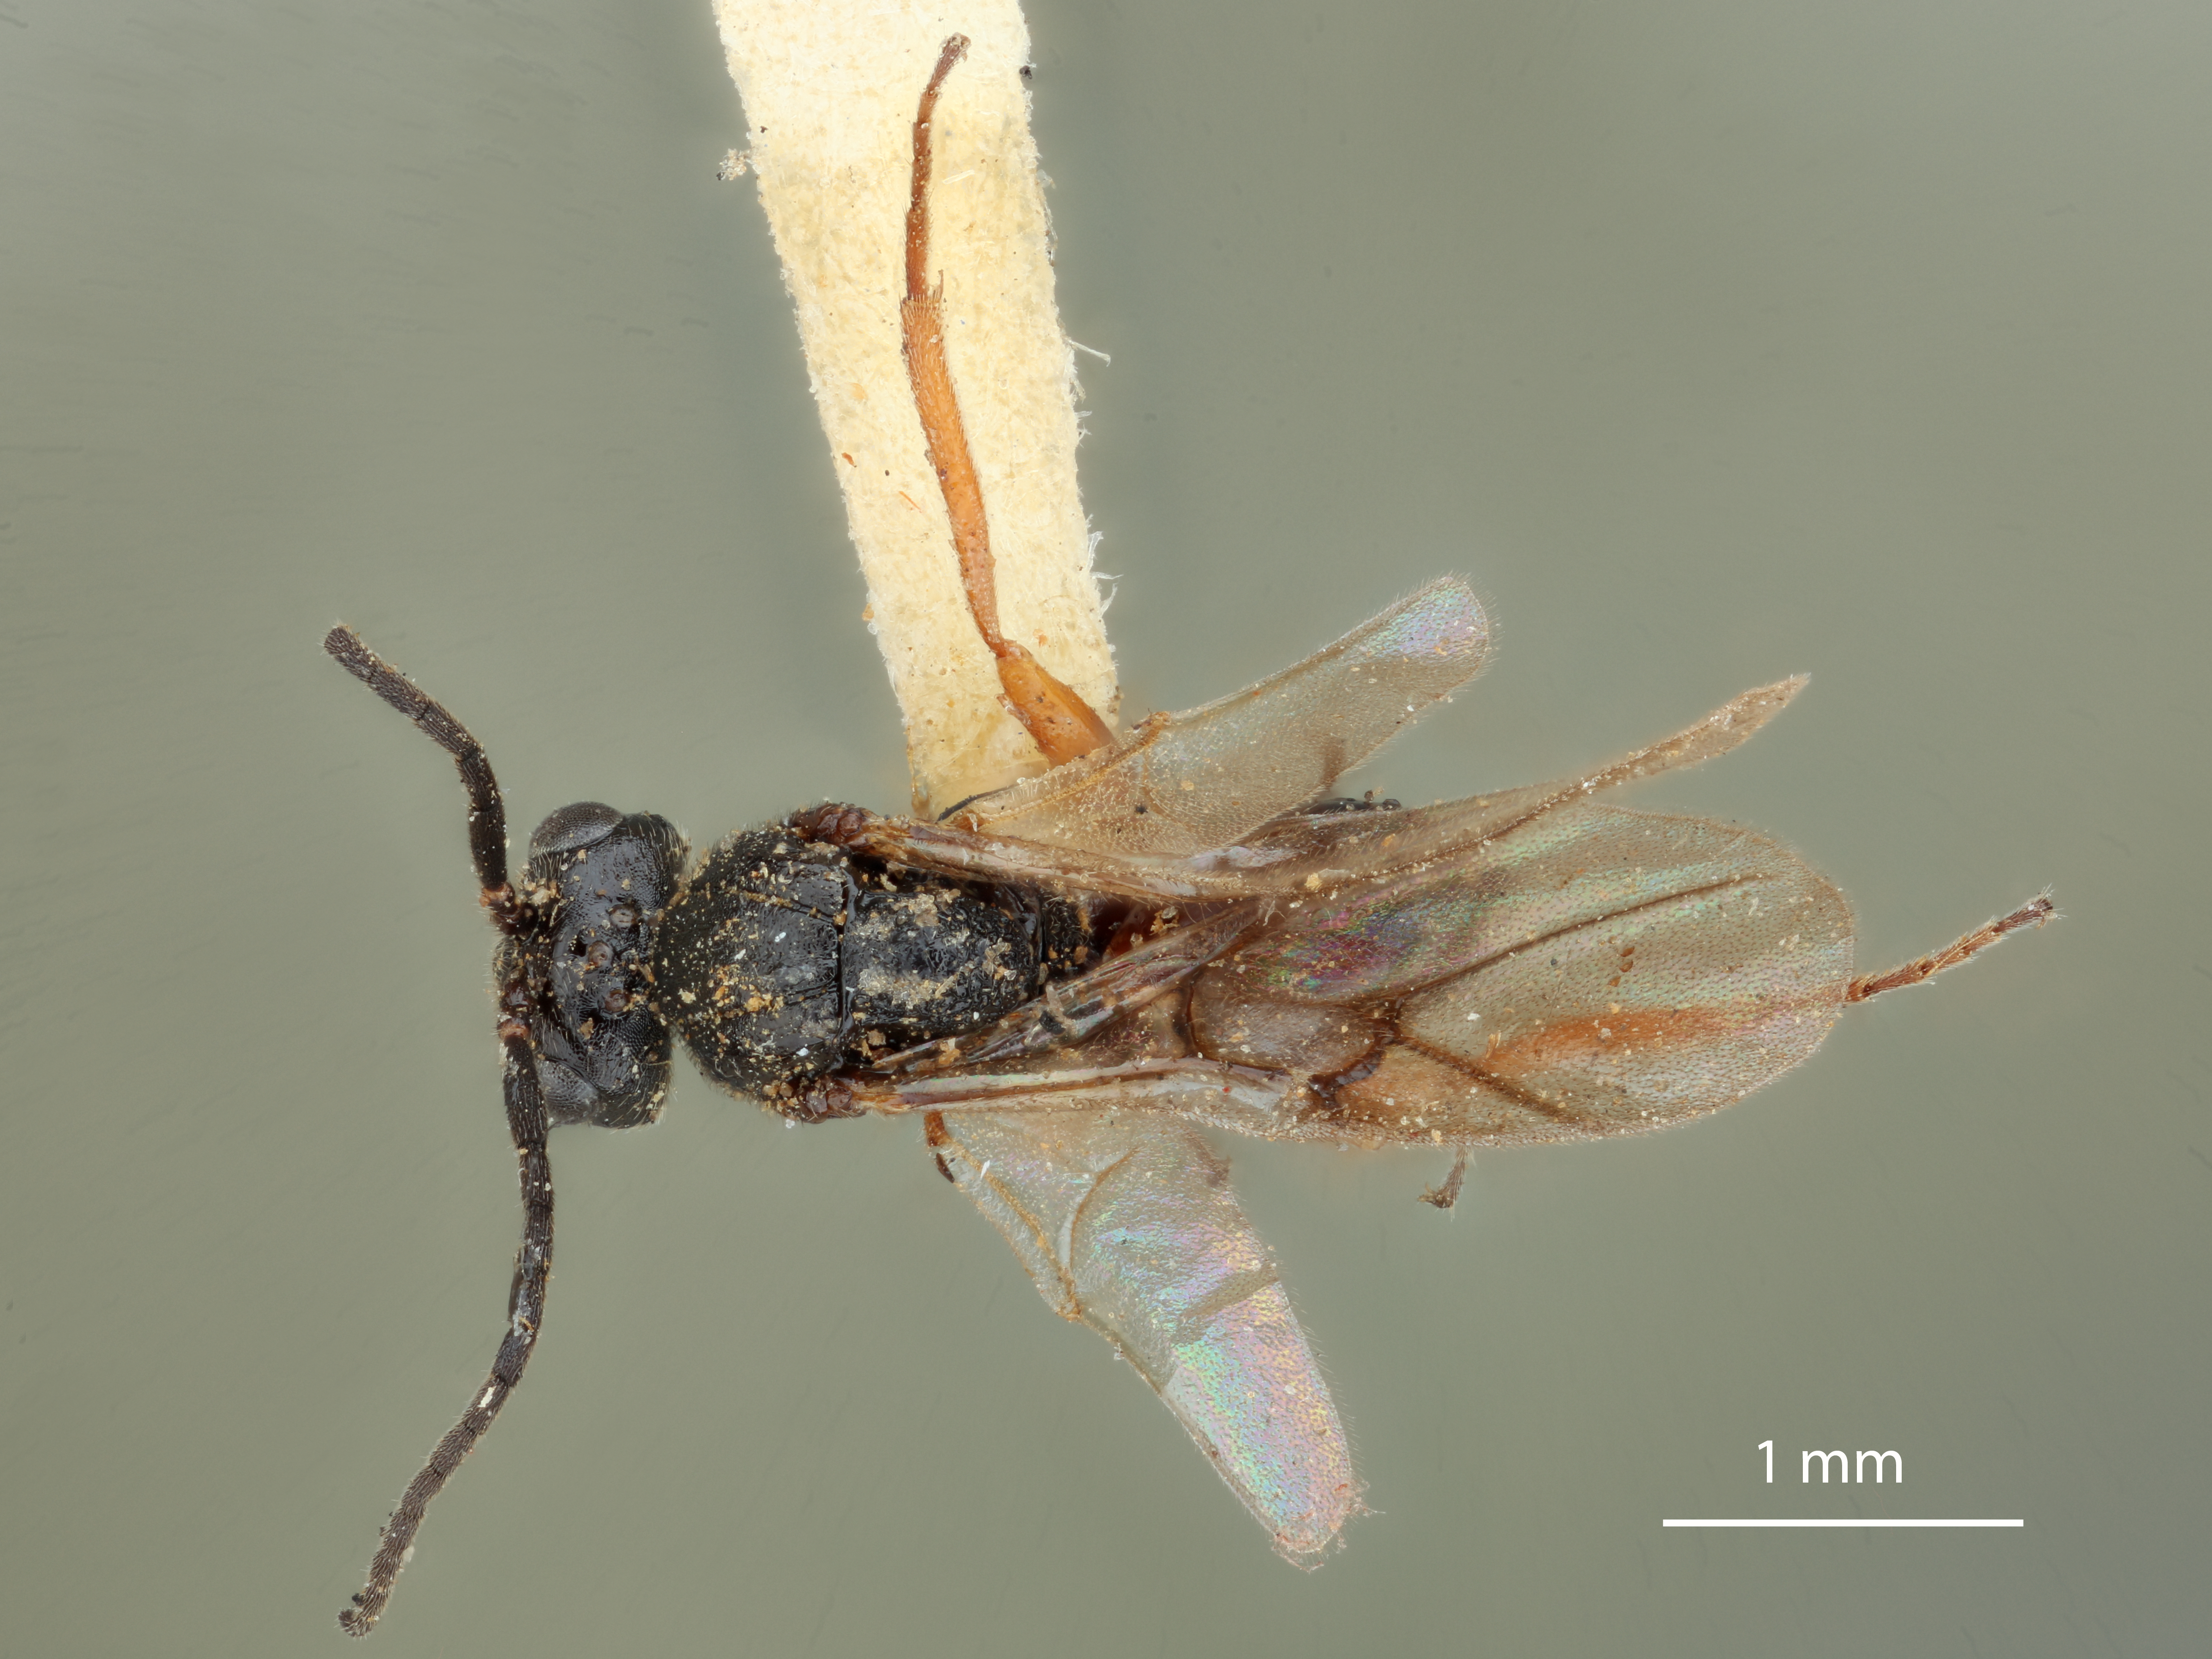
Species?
Rhodites bassetti
